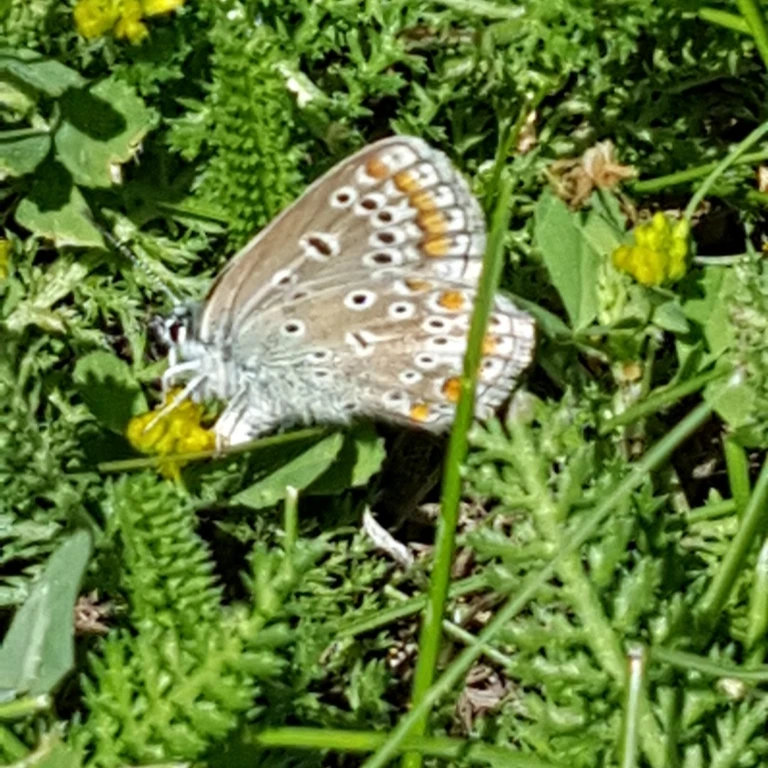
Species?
Polyommatus icarus
